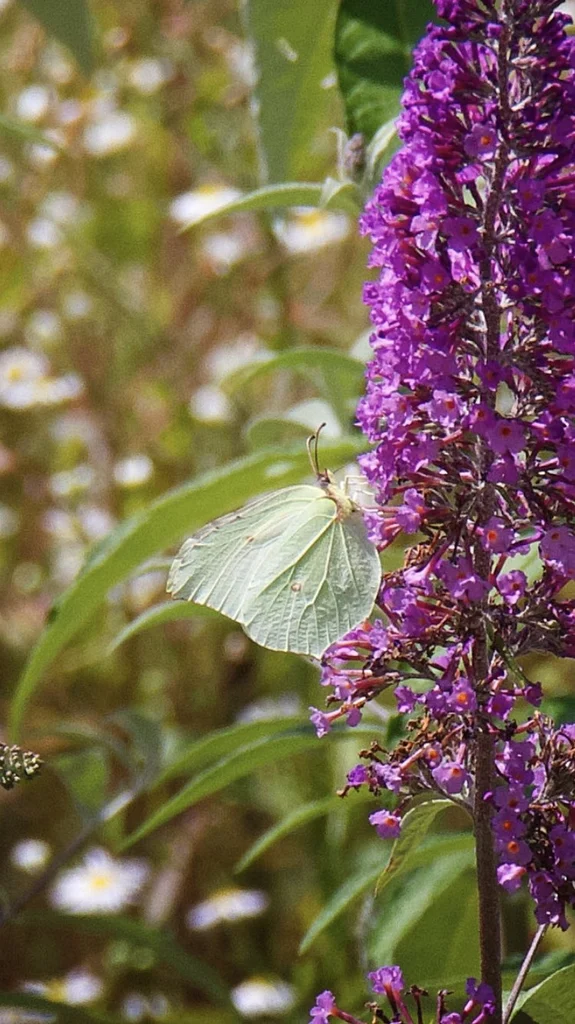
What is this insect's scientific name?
Gonepteryx rhamni
